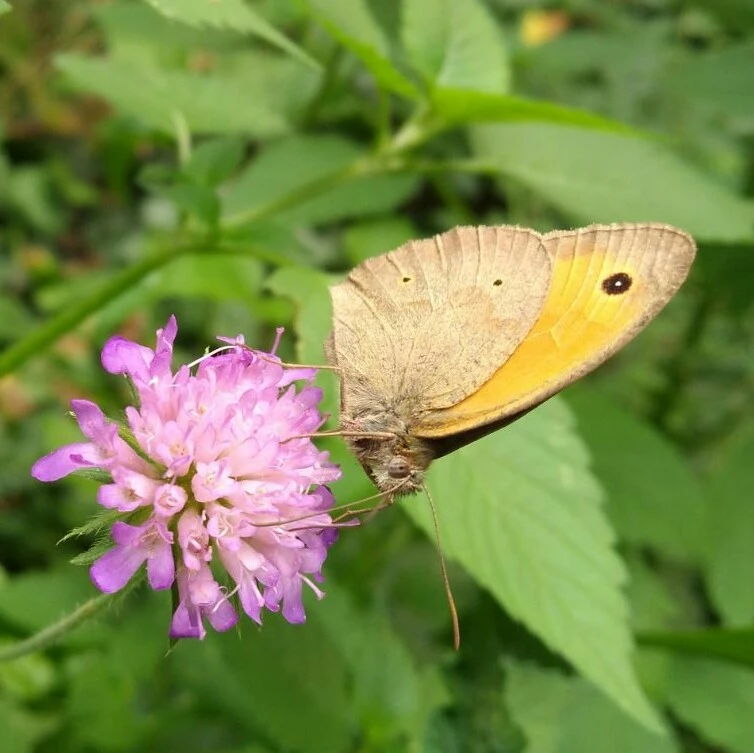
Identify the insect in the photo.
Maniola jurtina
